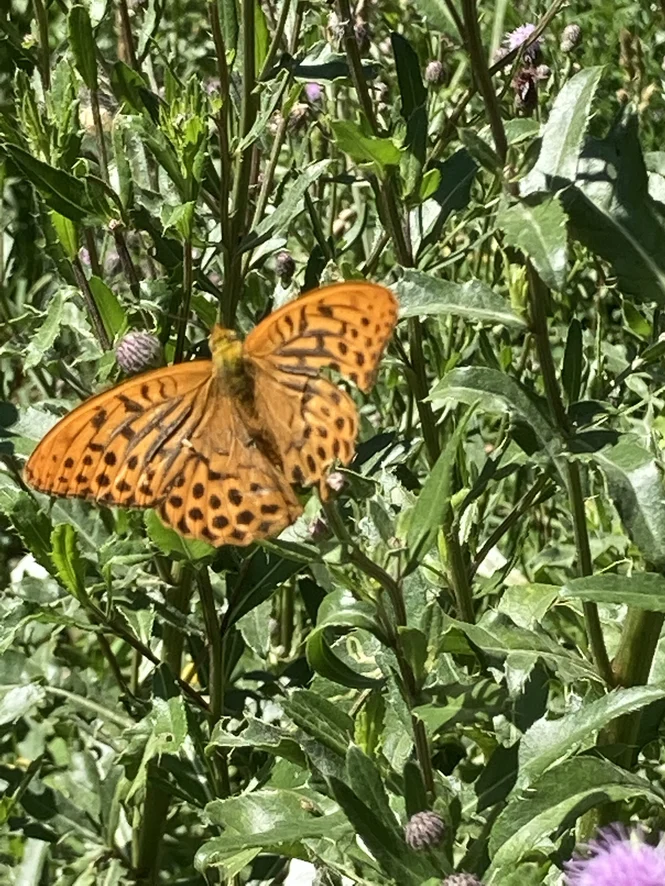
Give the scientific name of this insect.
Argynnis paphia
